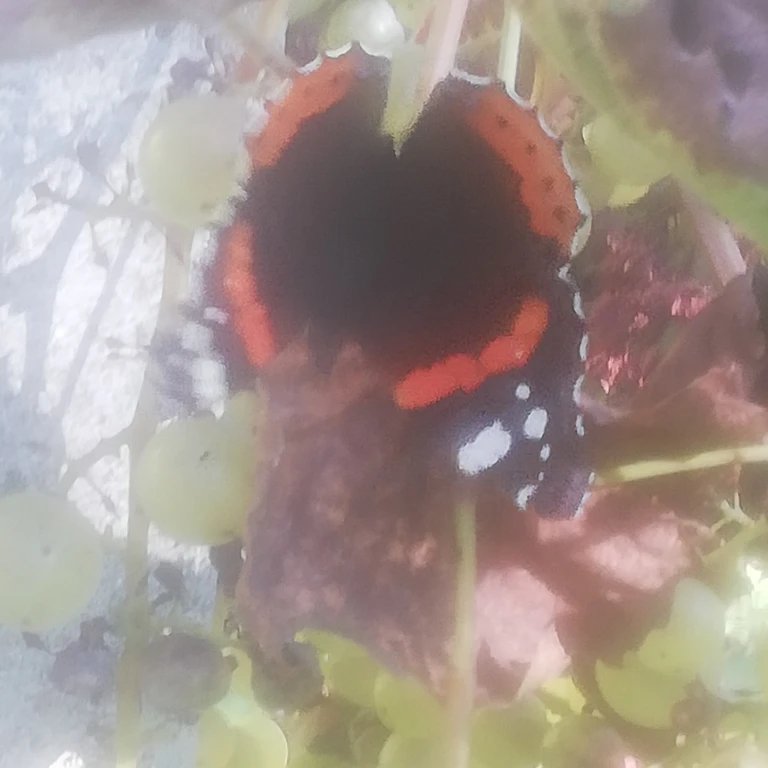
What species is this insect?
Vanessa atalanta
